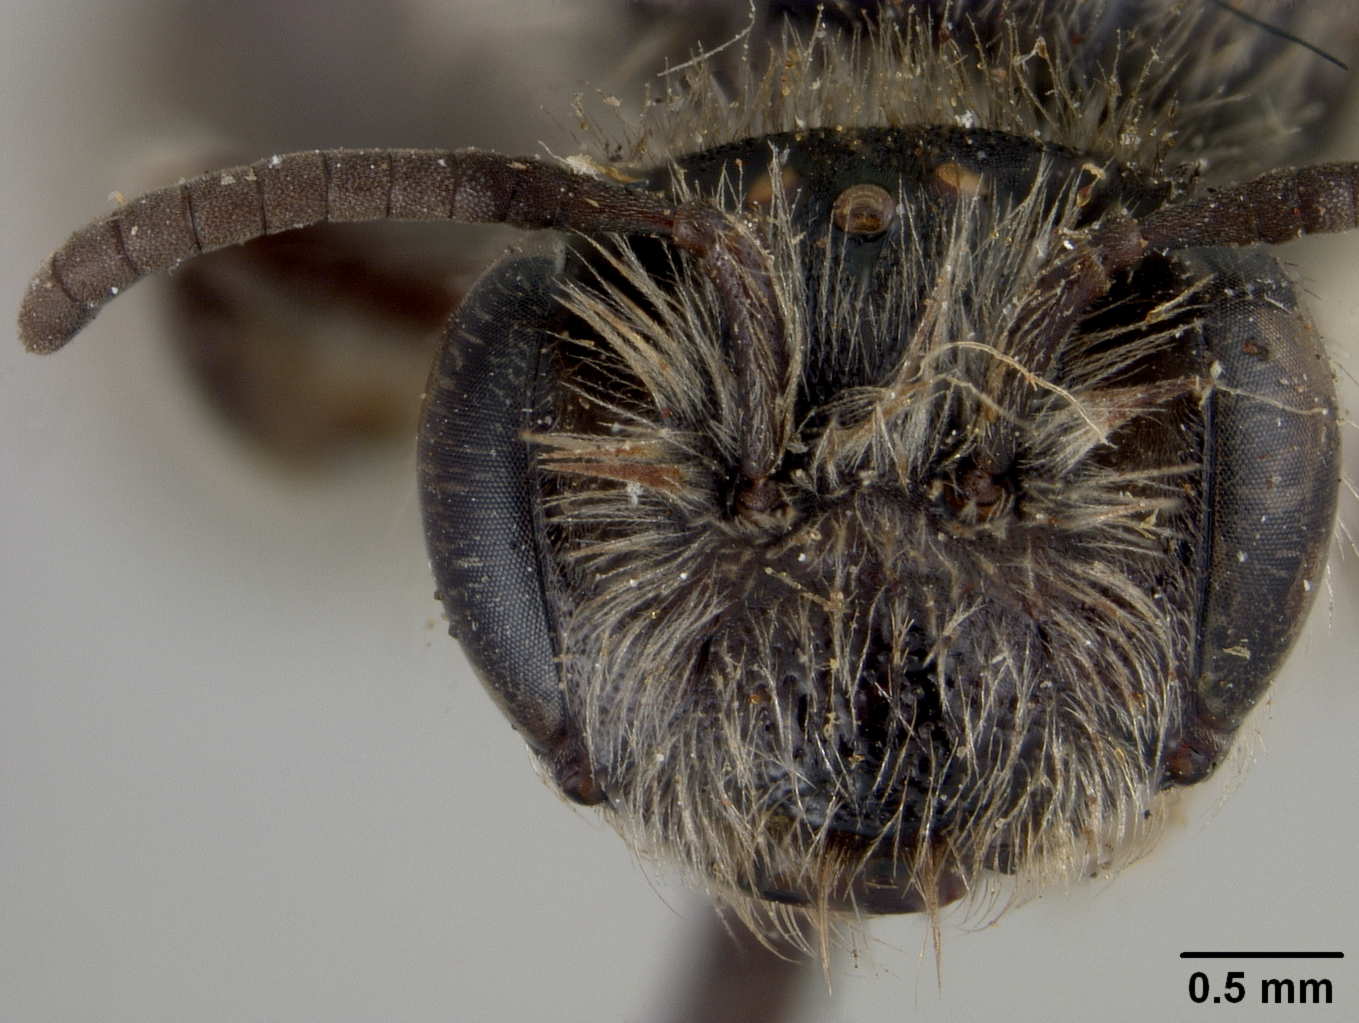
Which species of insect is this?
Andrena knuthiana
